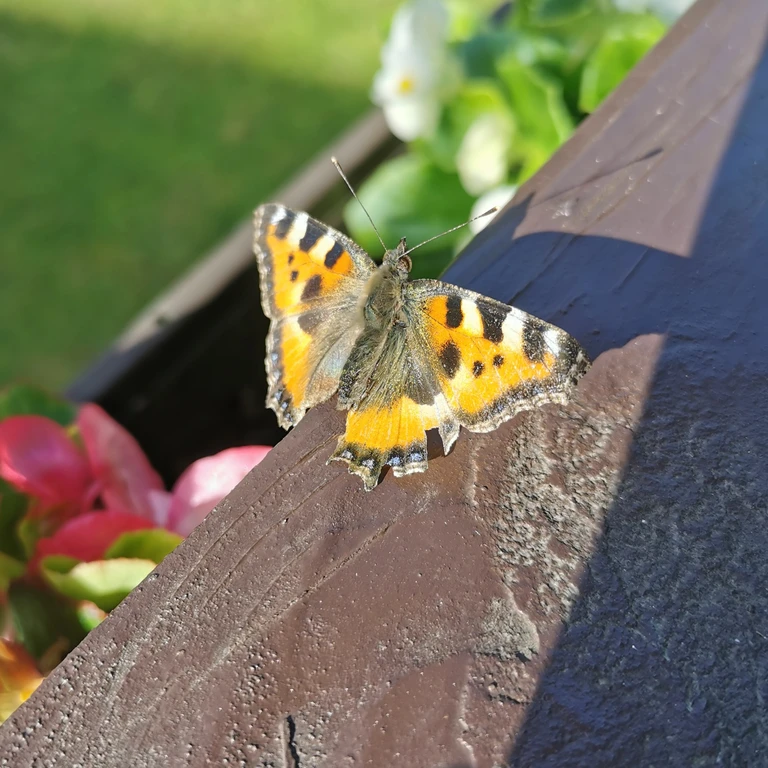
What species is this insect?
Aglais urticae
